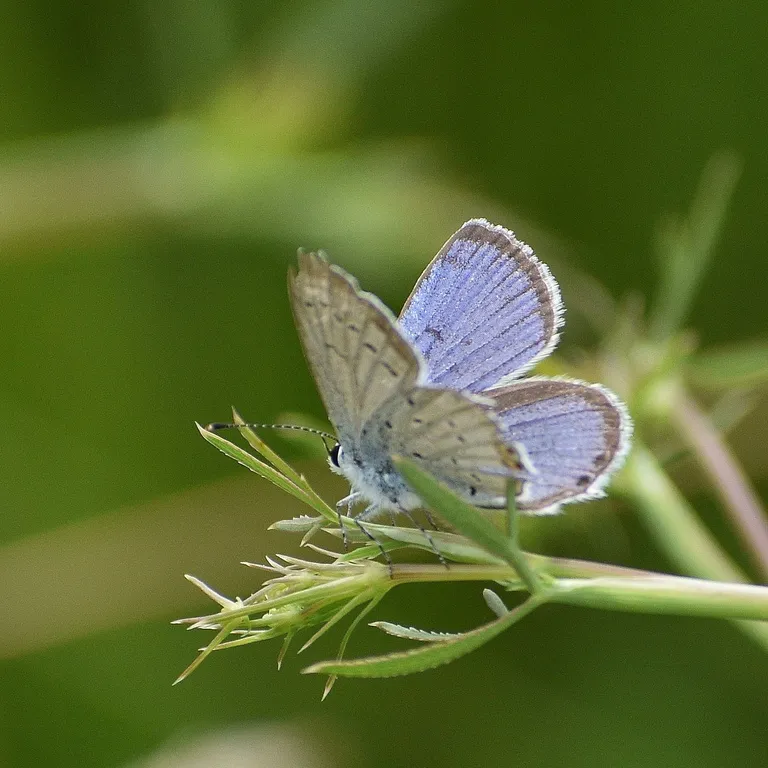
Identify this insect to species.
Cupido argiades (also Elkalyce argiades)
